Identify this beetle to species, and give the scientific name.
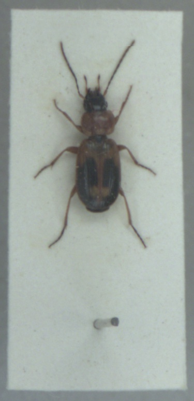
Badister bullatus
